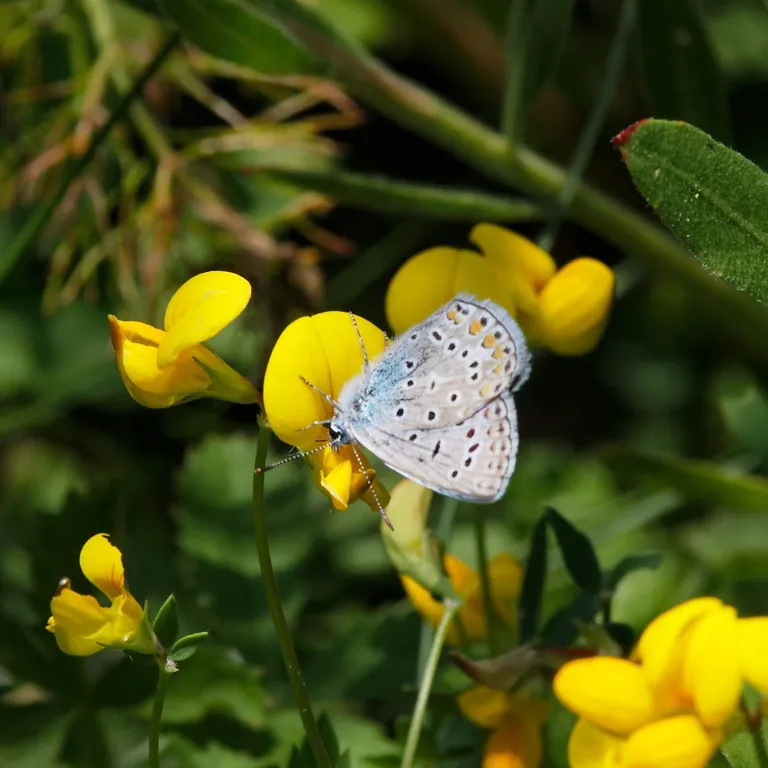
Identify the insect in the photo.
Polyommatus icarus
